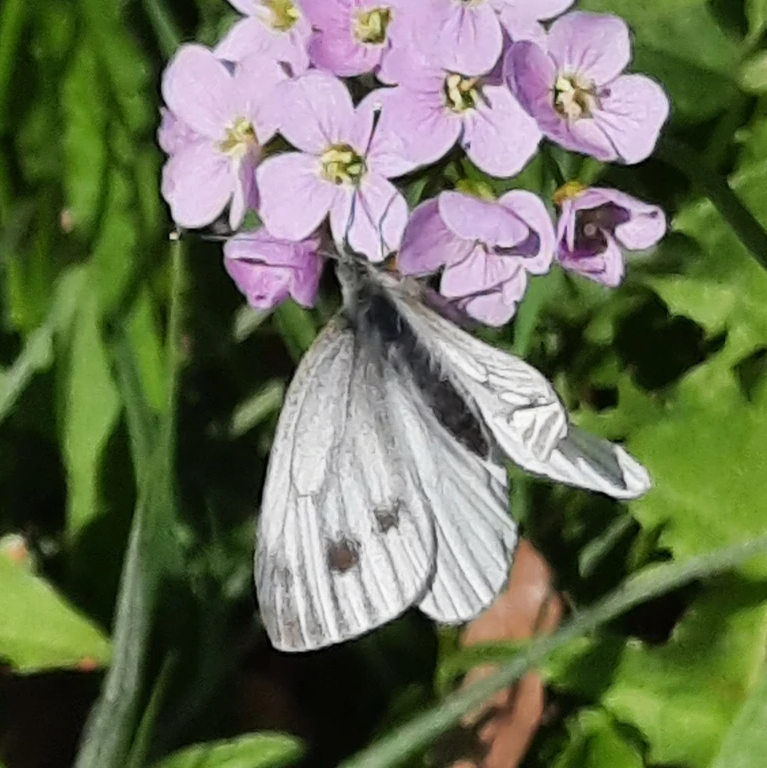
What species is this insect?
Pieris napi
